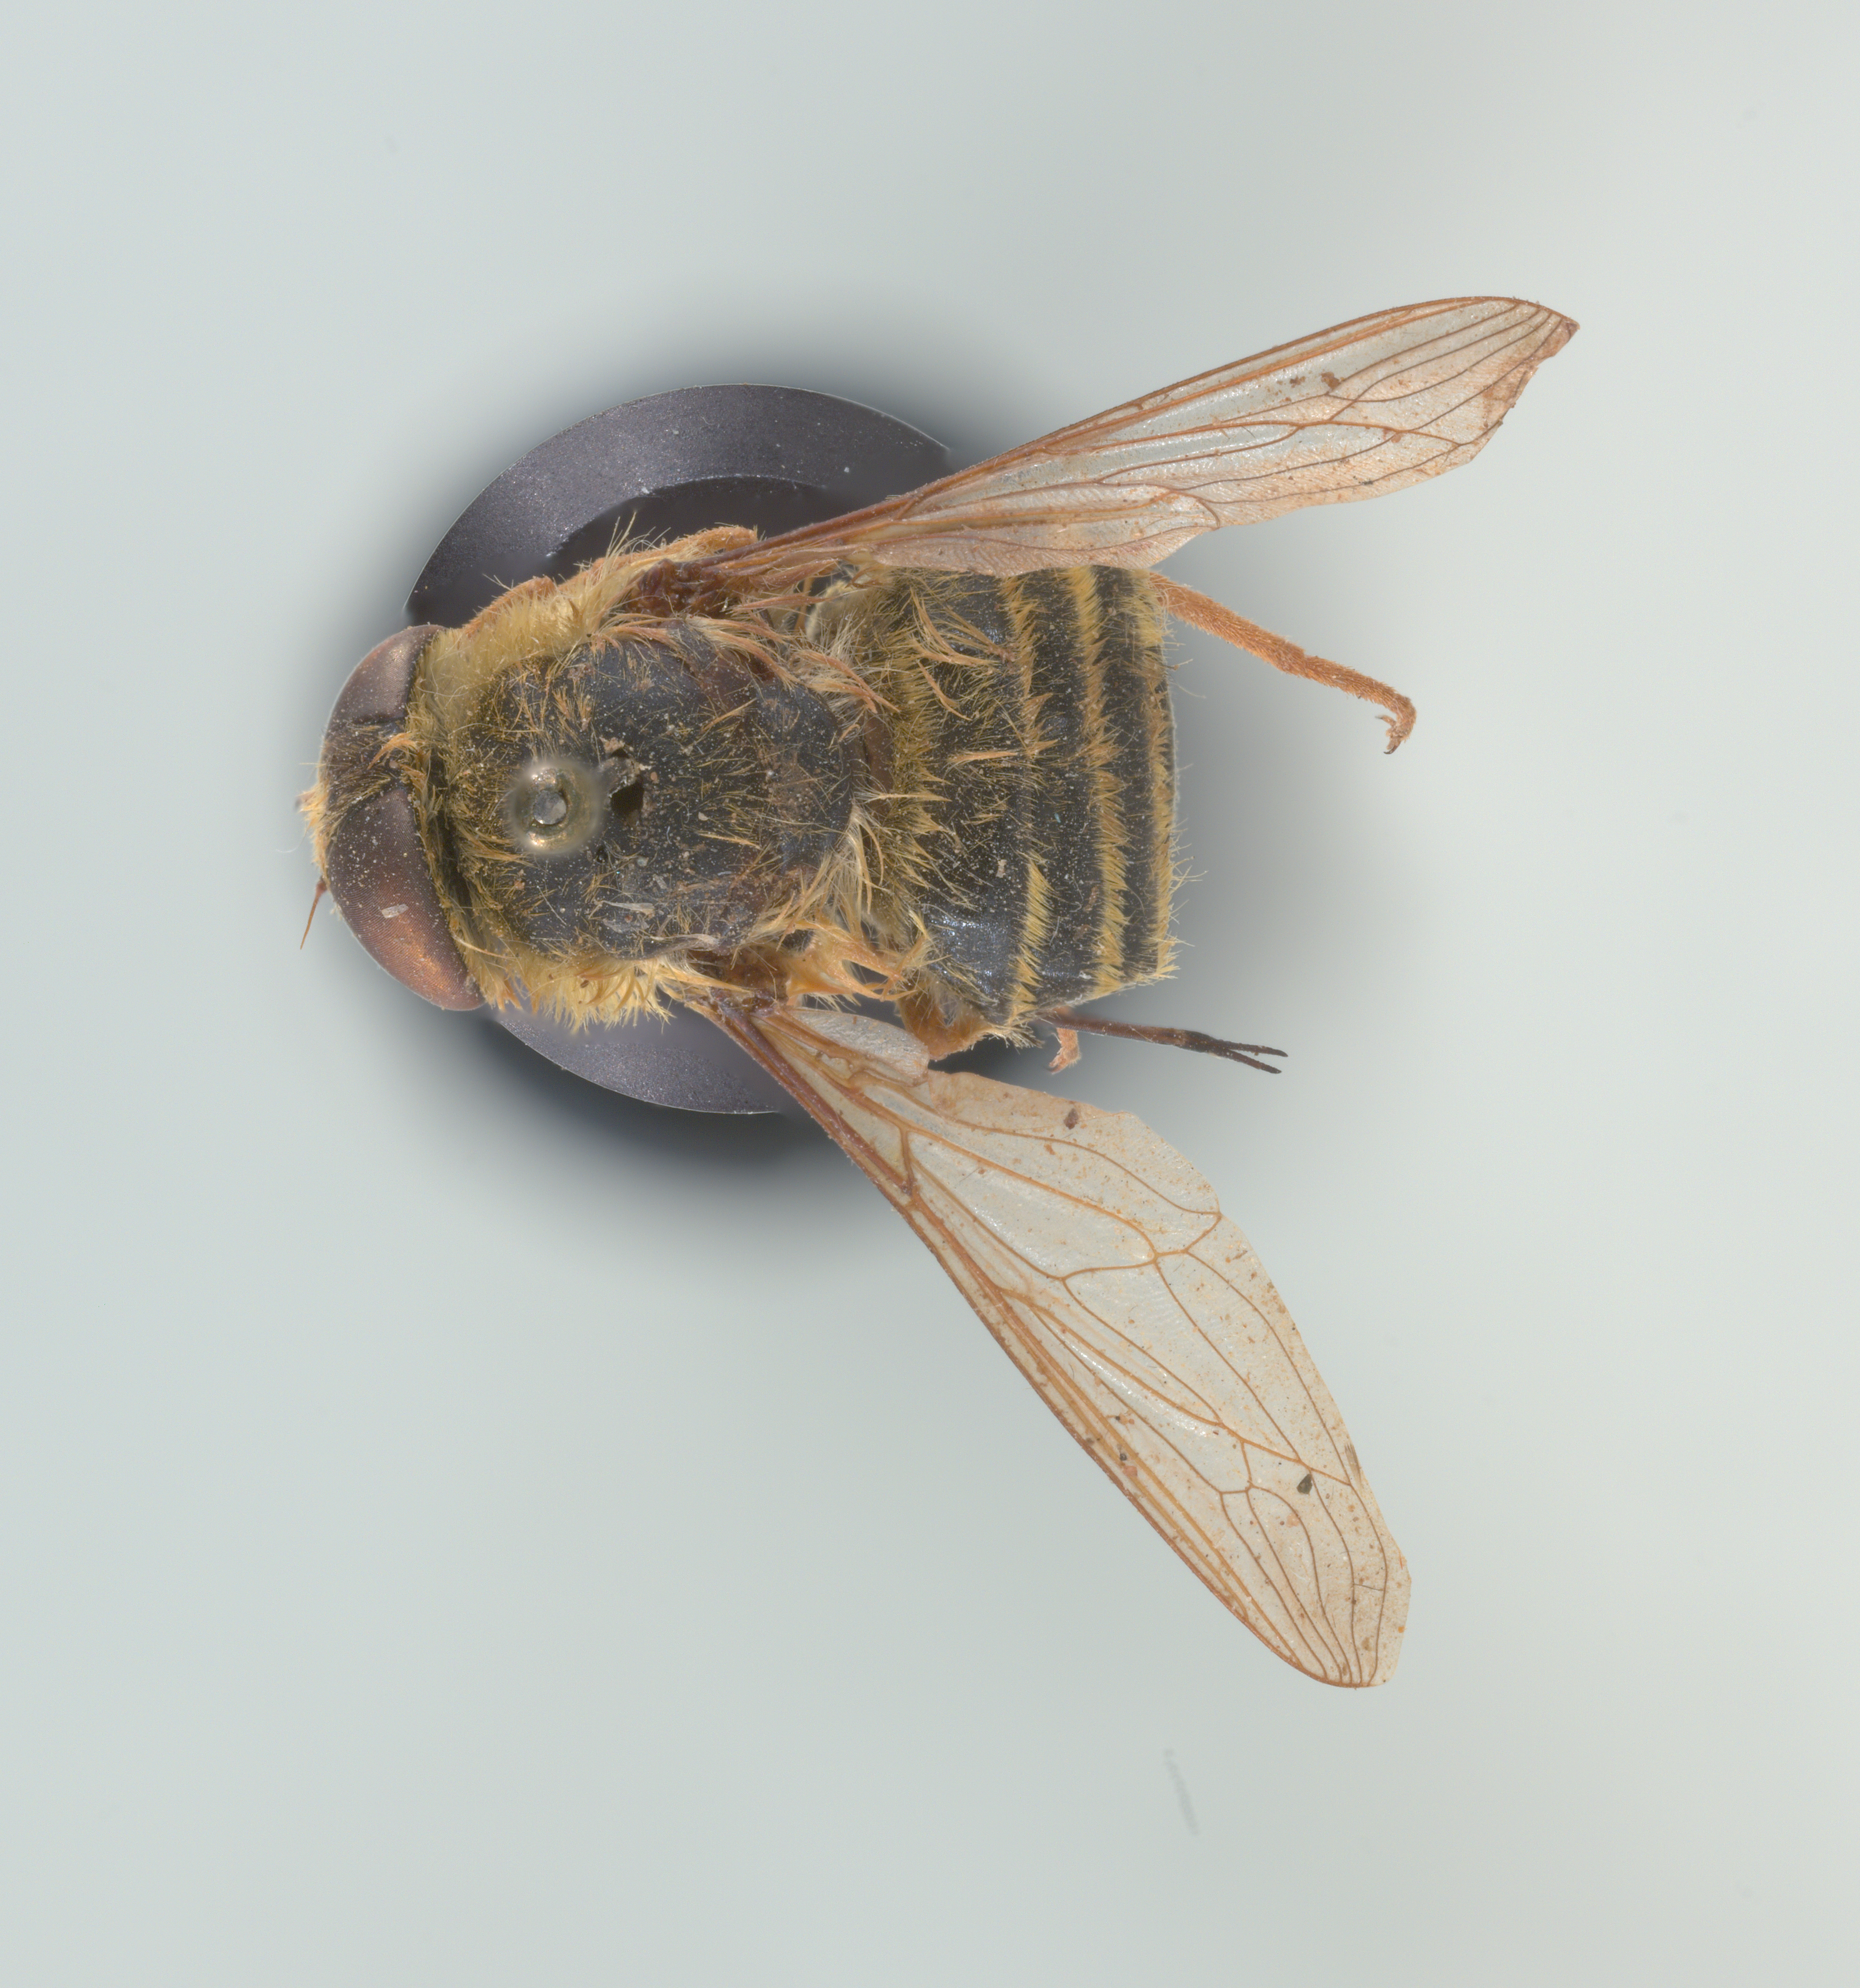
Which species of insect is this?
Neorhynchocephalus tauscheri
